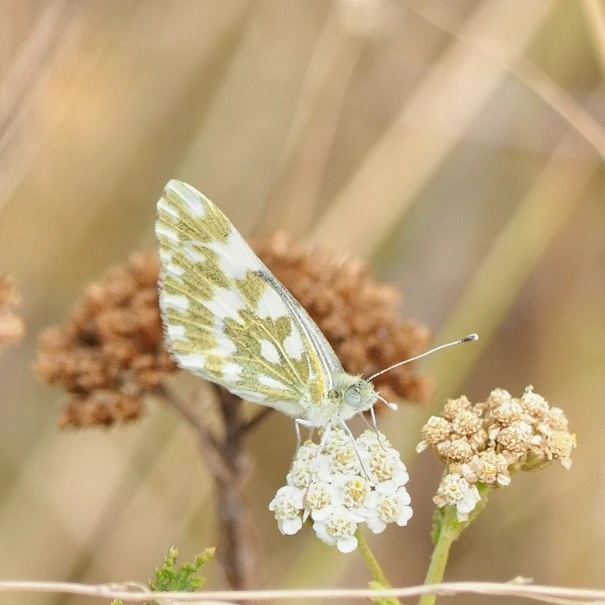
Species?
Pontia edusa
